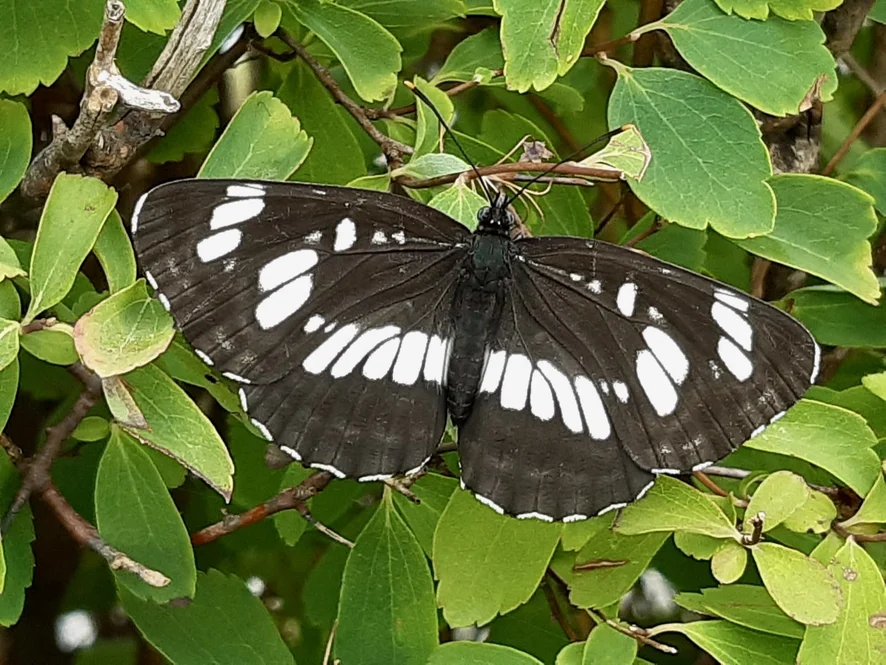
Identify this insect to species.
Neptis rivularis
